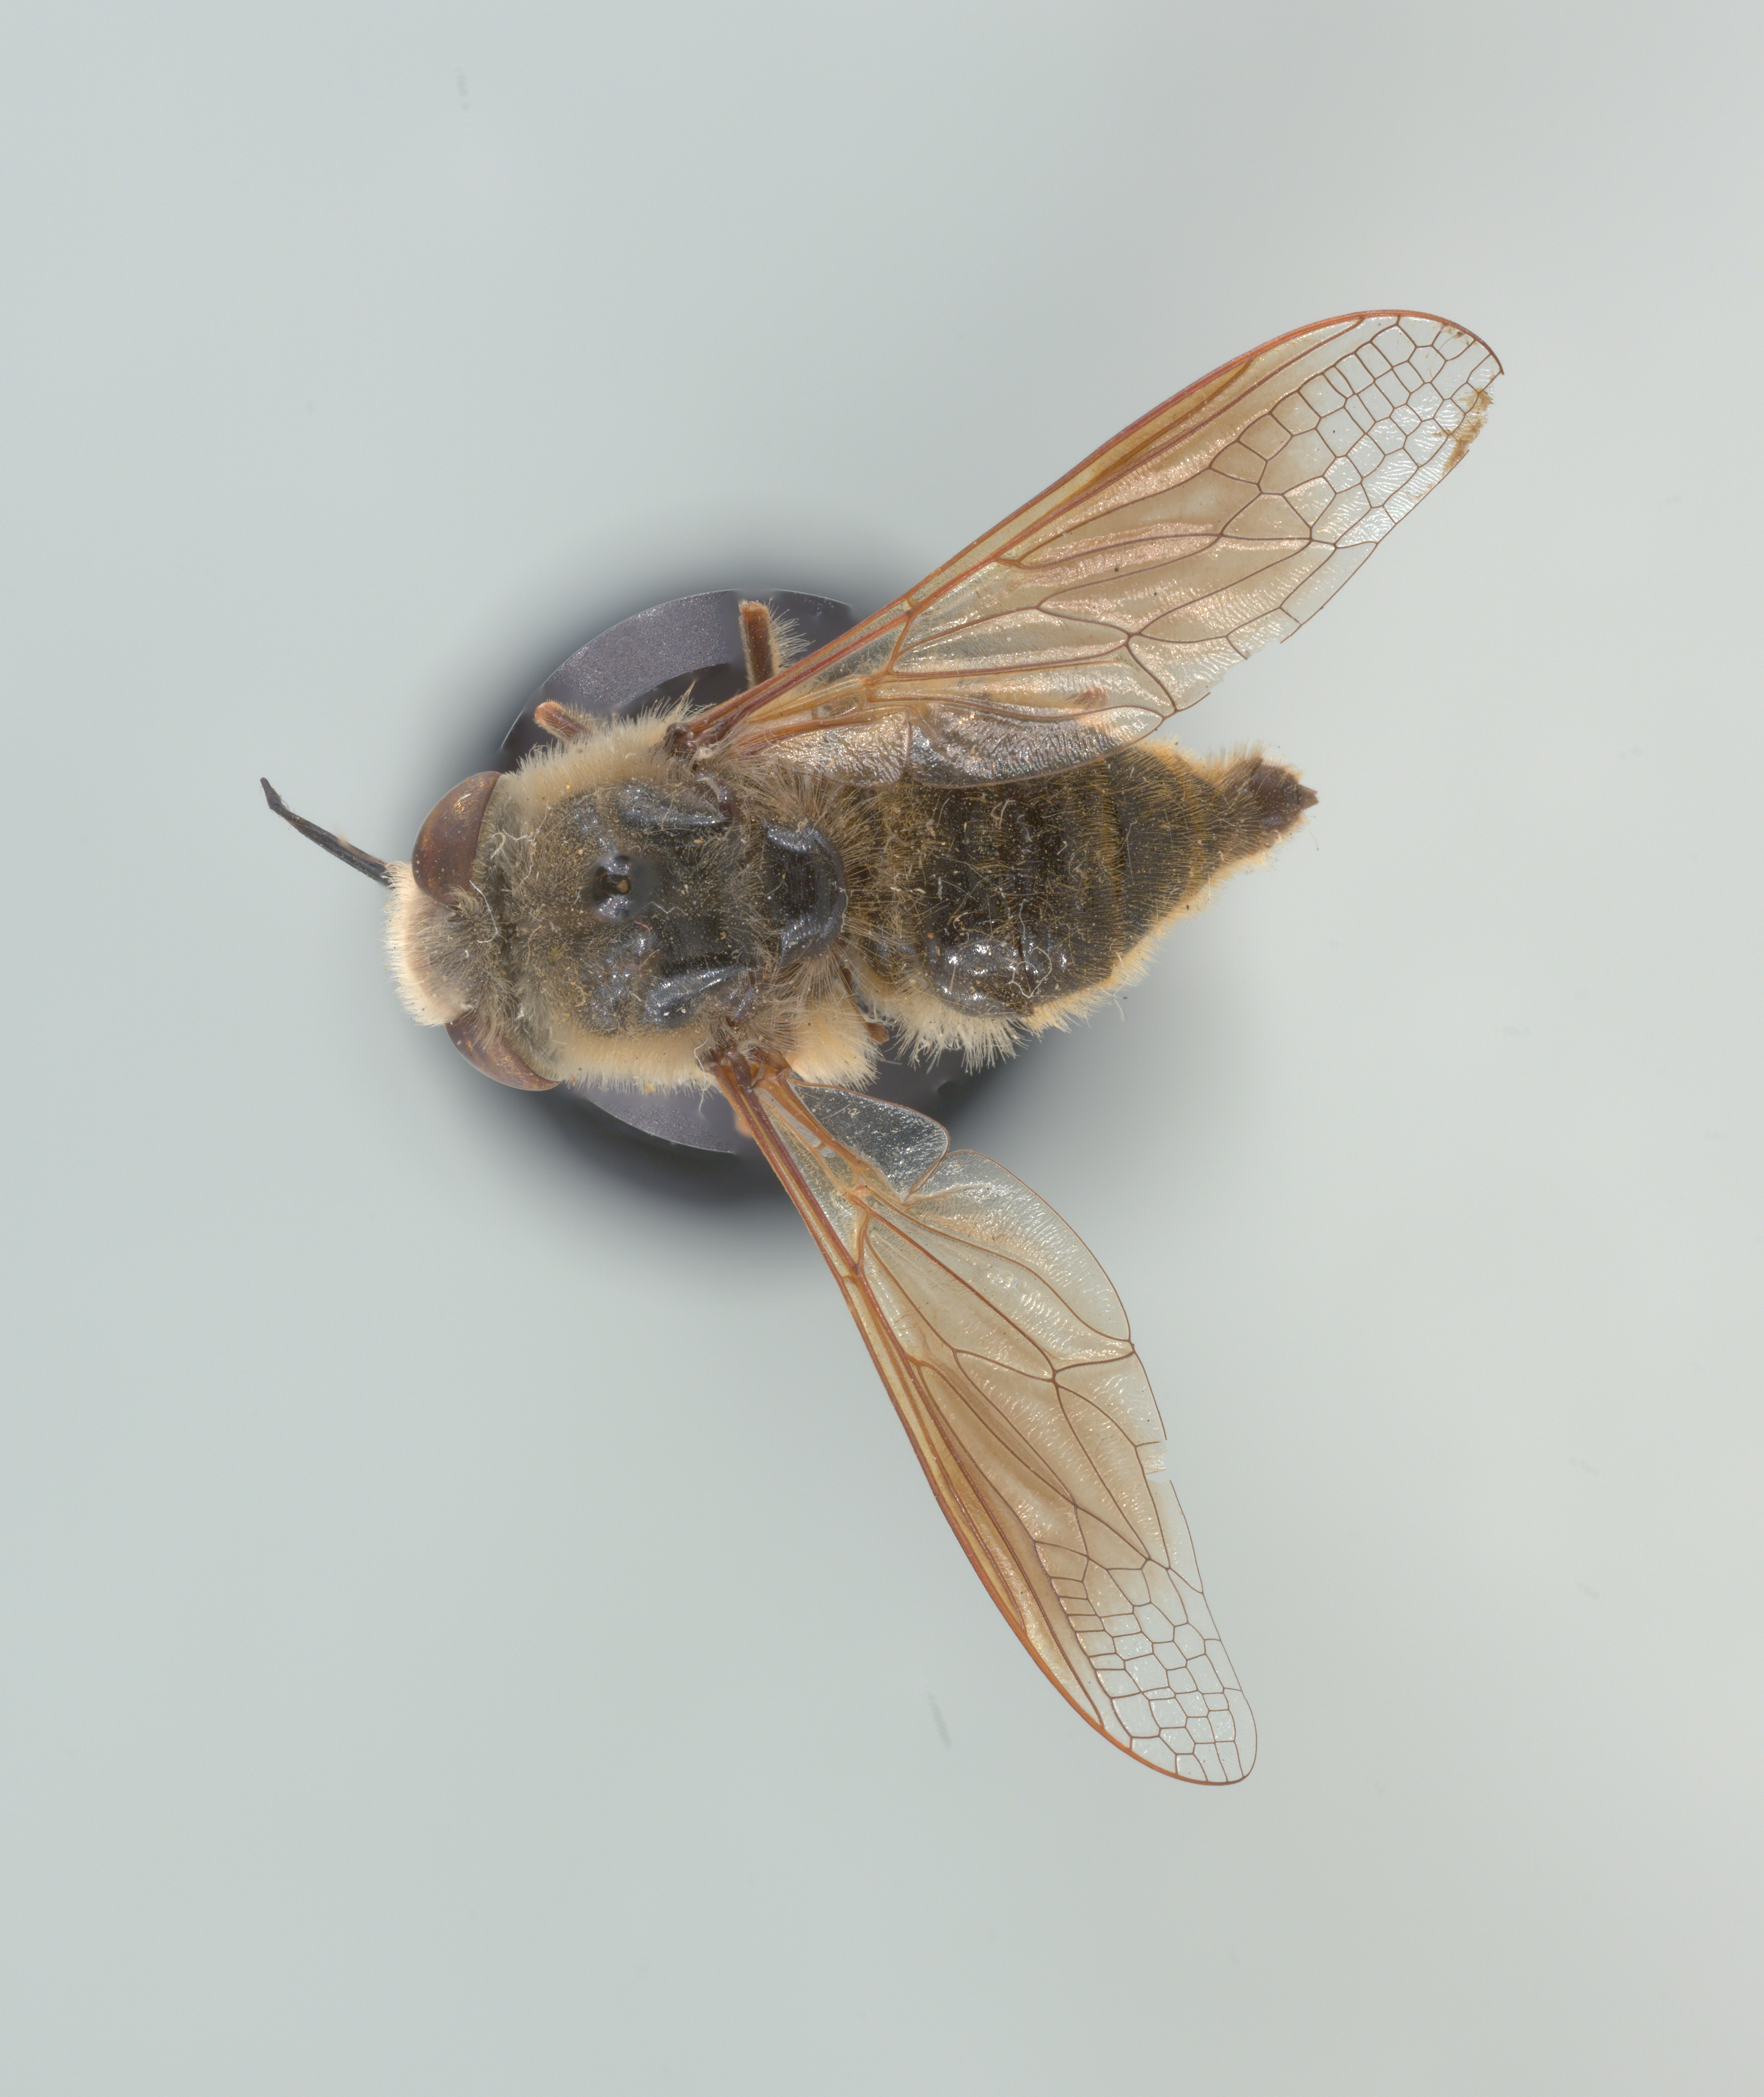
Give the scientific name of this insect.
Nemestrinus aegyptiacus
